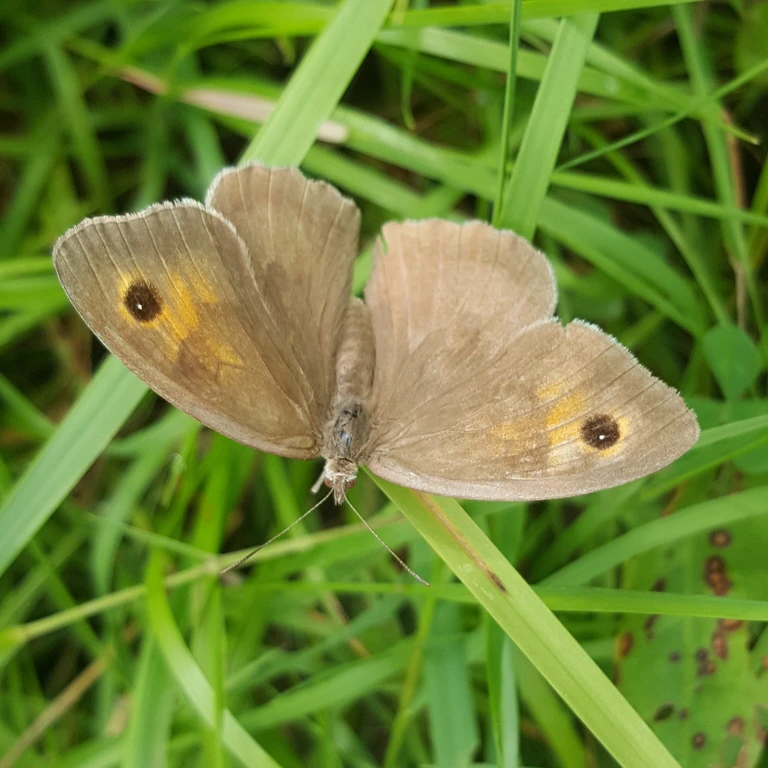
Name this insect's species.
Maniola jurtina
